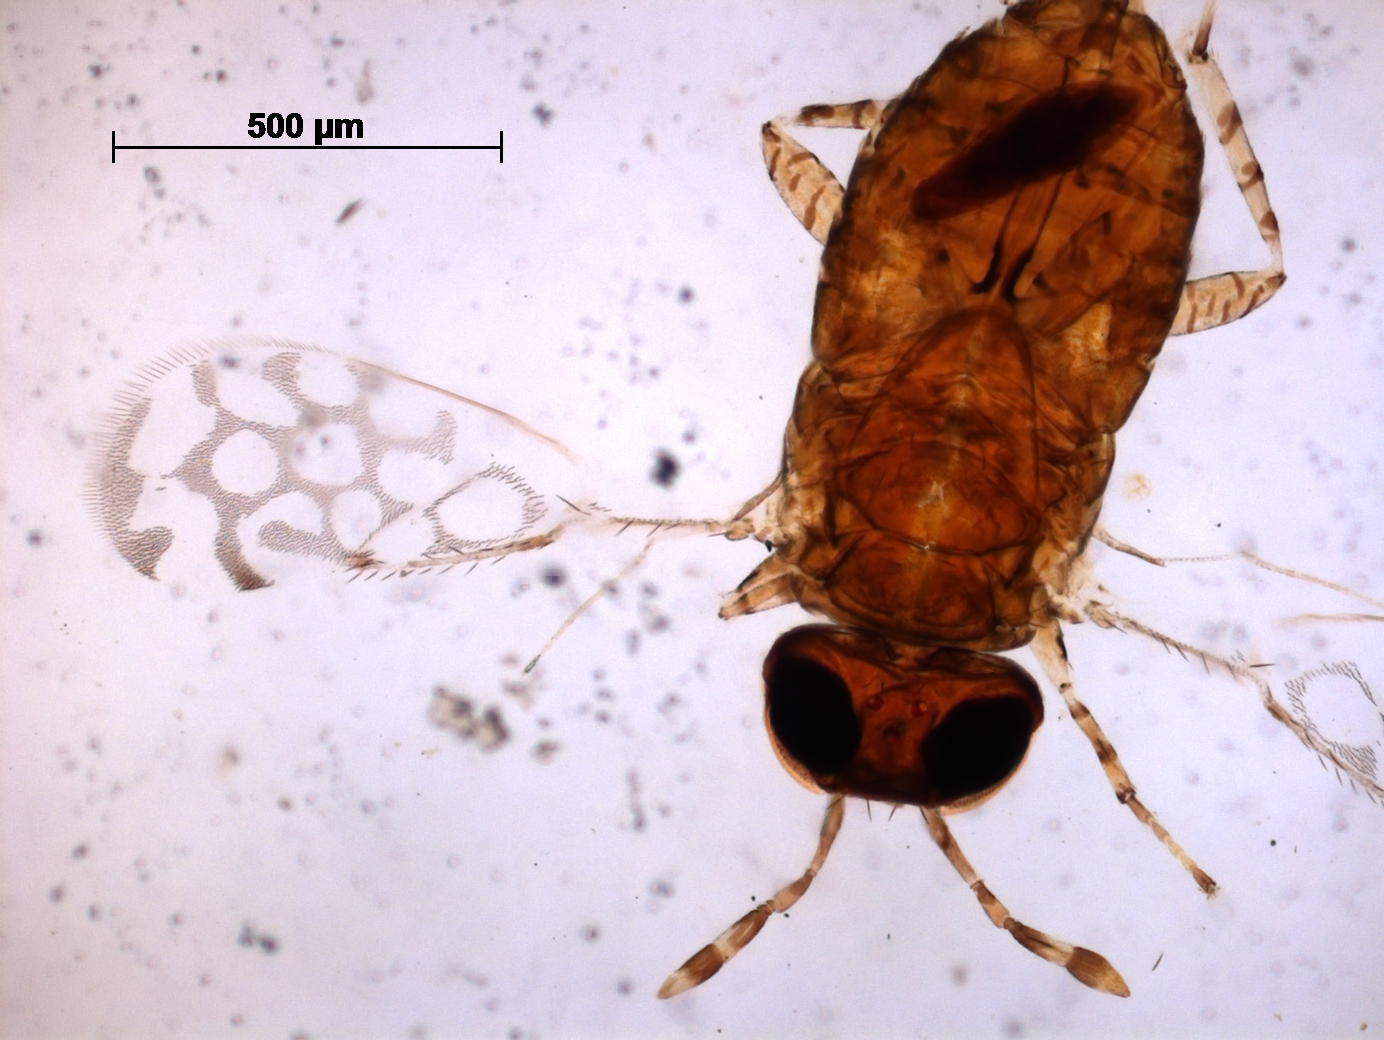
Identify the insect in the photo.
Marietta exitiosa
